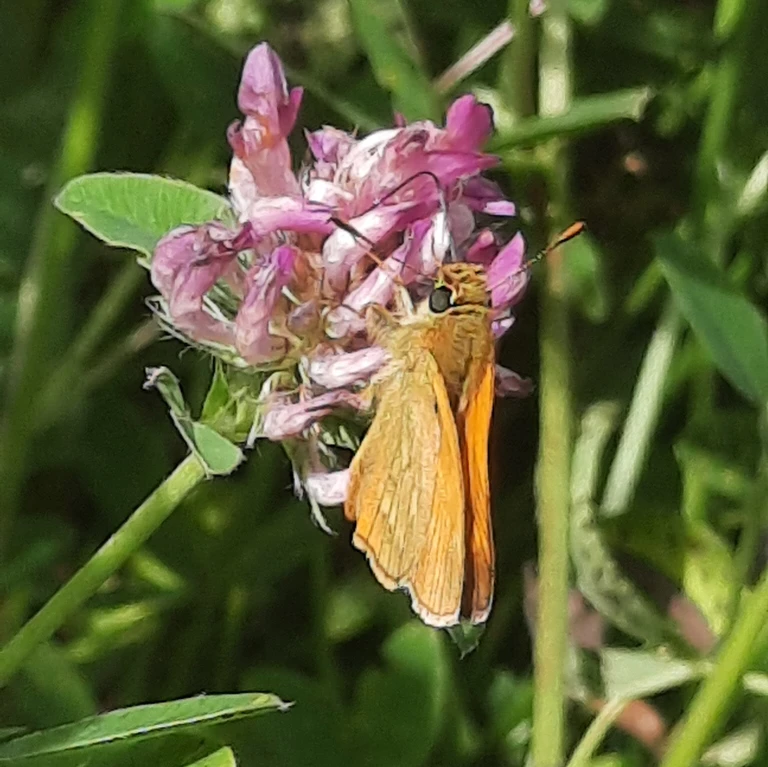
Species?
Ochlodes sylvanus (also Ochlodes venata)
